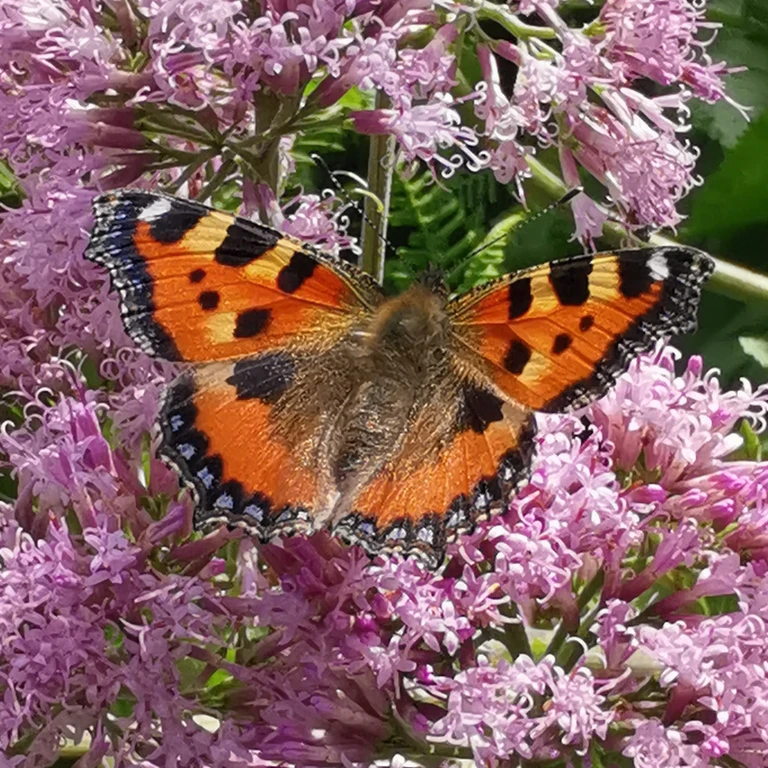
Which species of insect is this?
Aglais urticae
